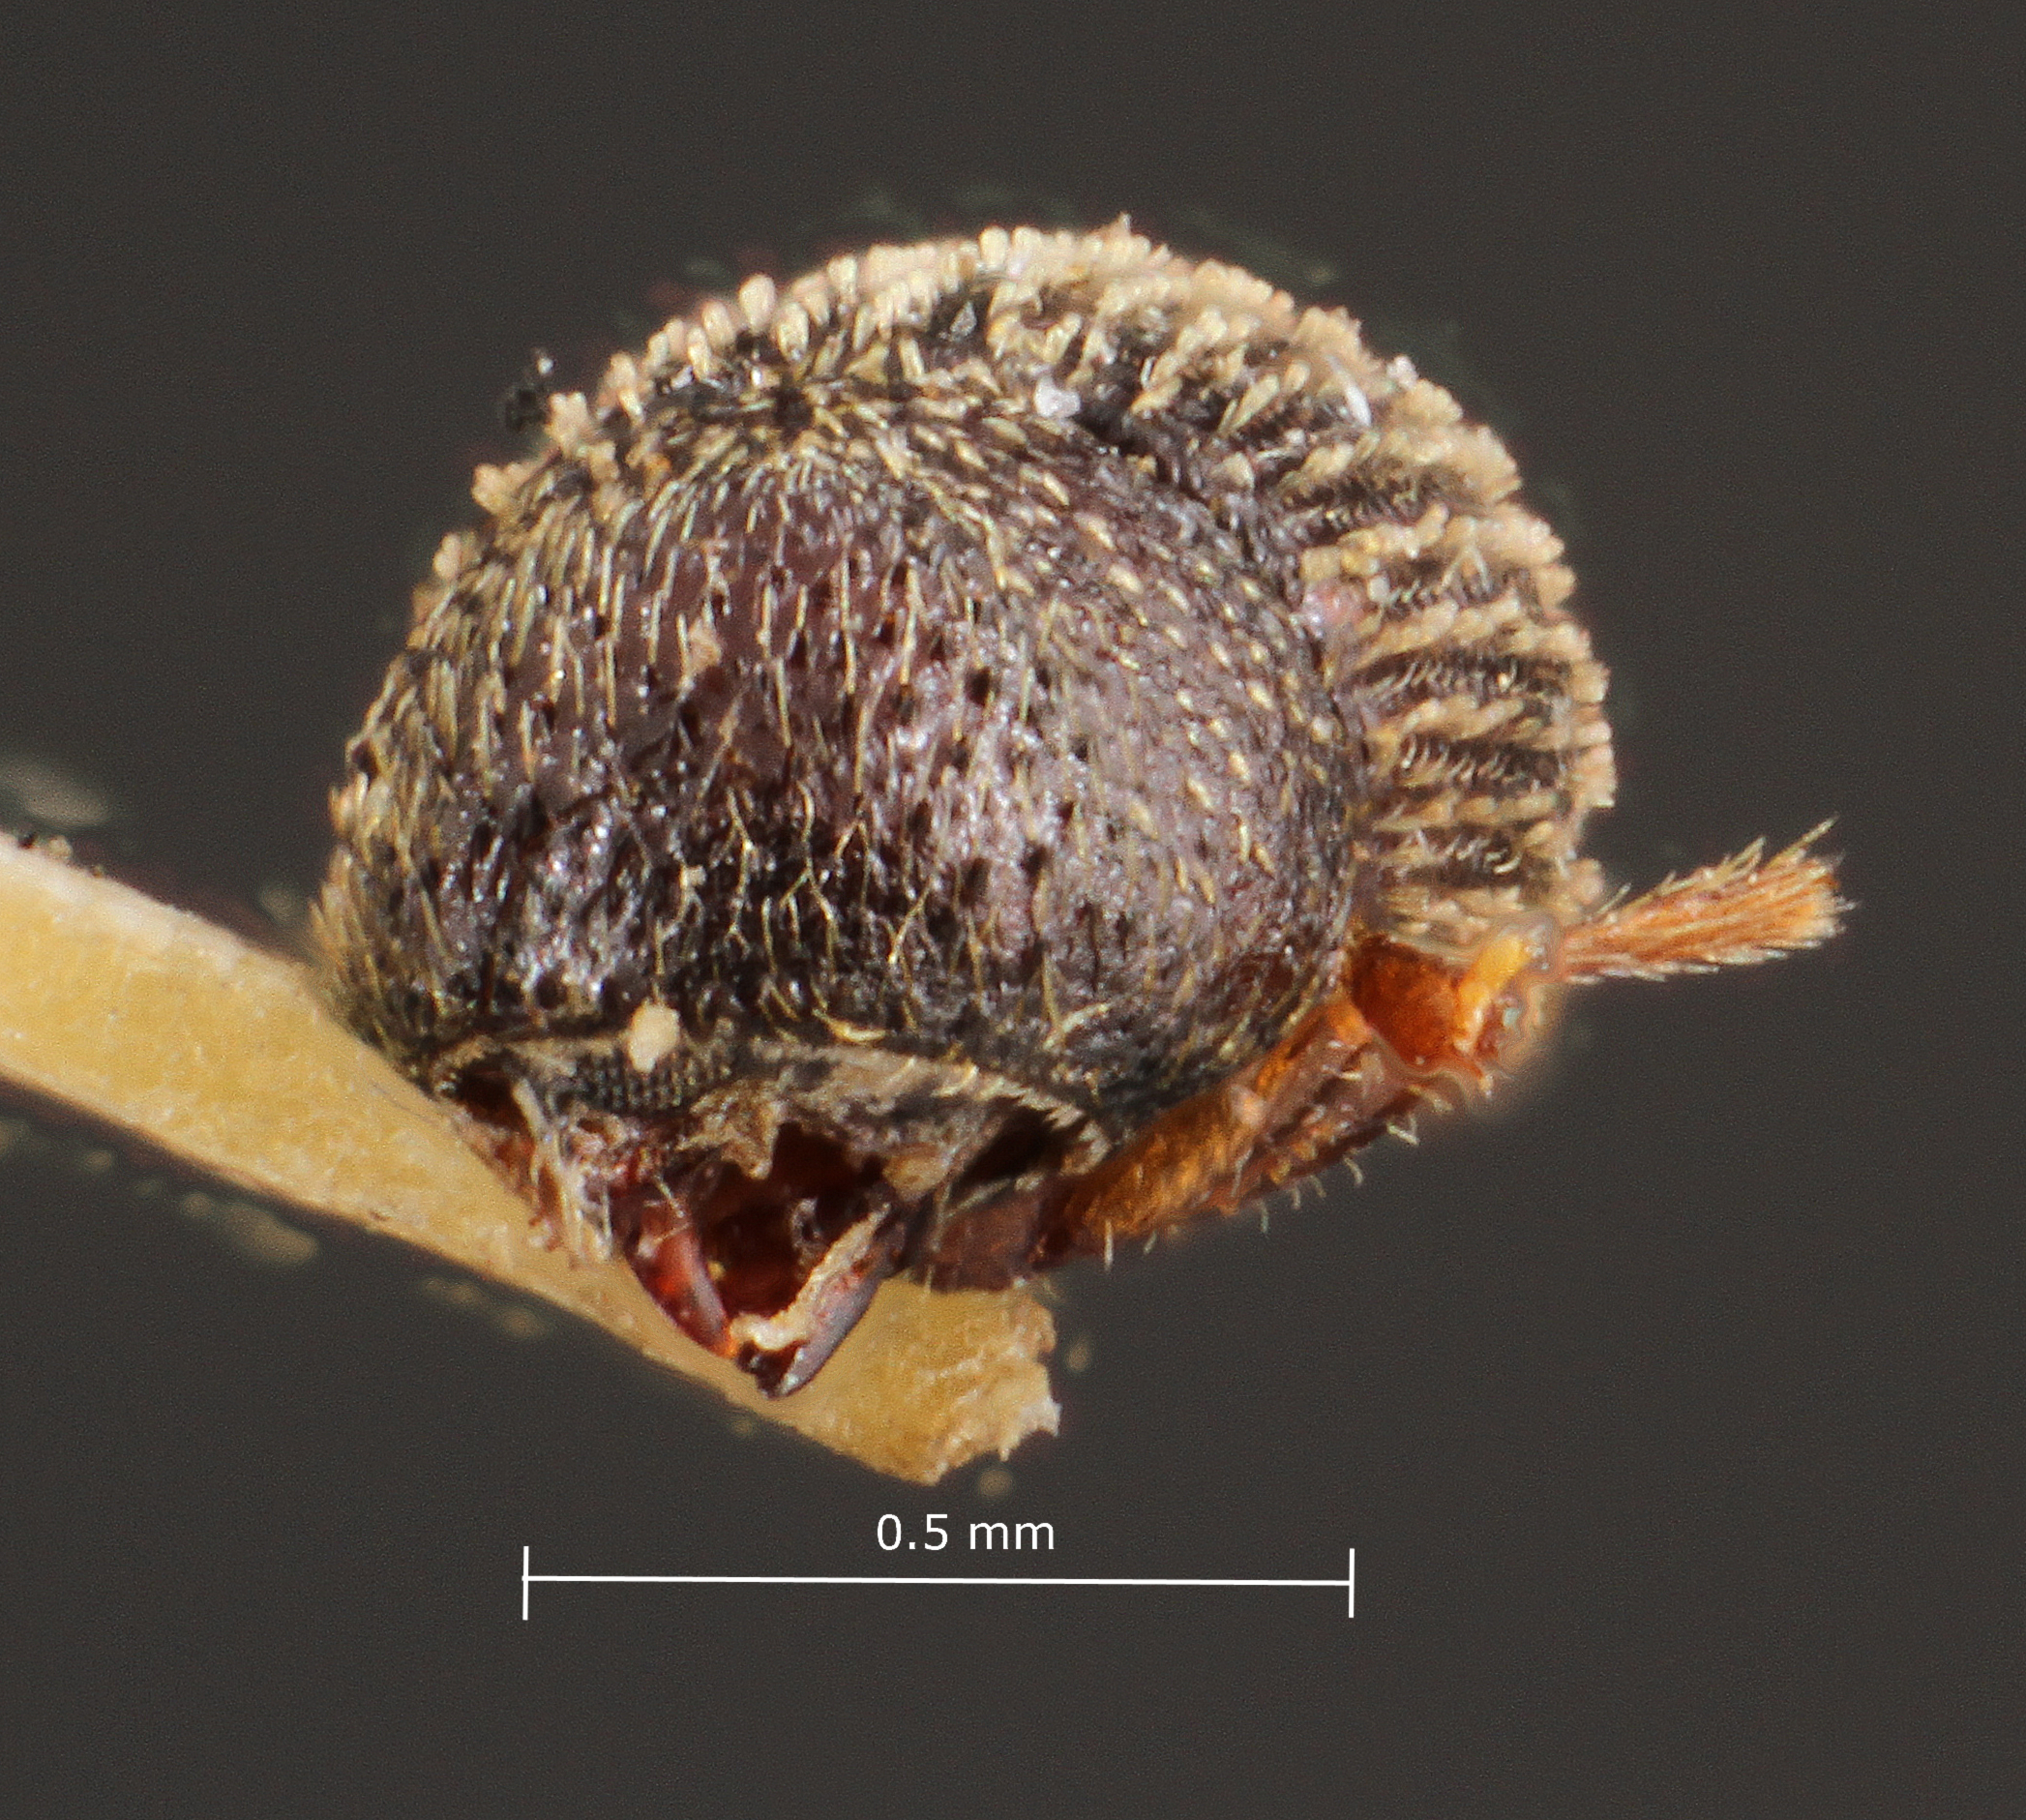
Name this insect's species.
Stephanoderes multidentatus
